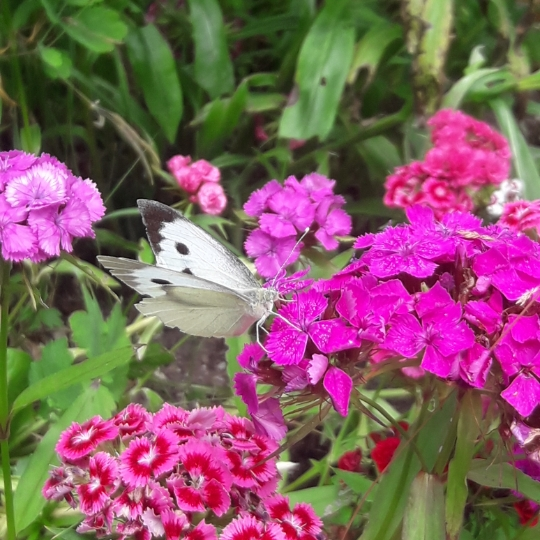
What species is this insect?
Pieris brassicae
